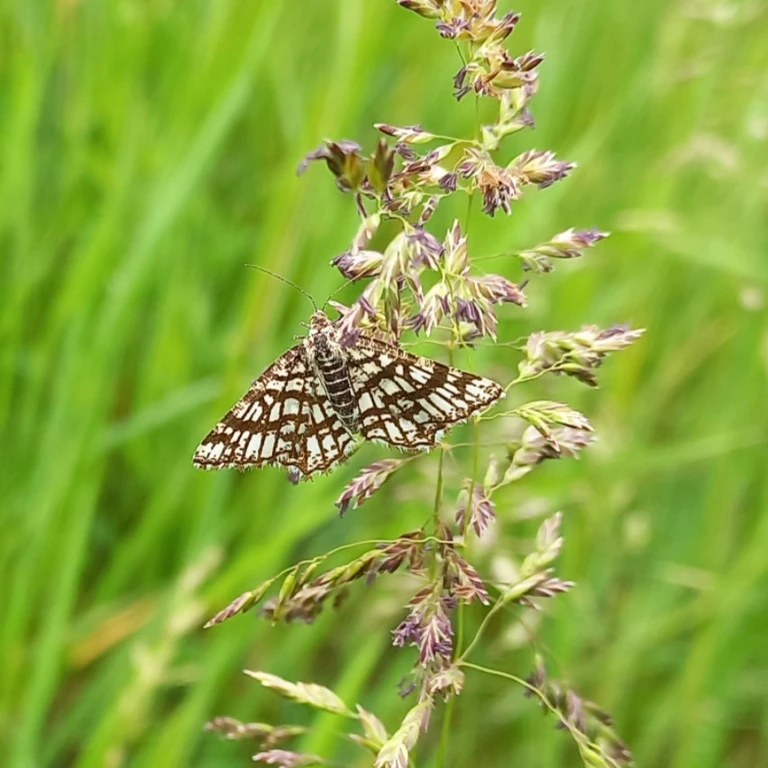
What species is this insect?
Chiasmia clathrata
